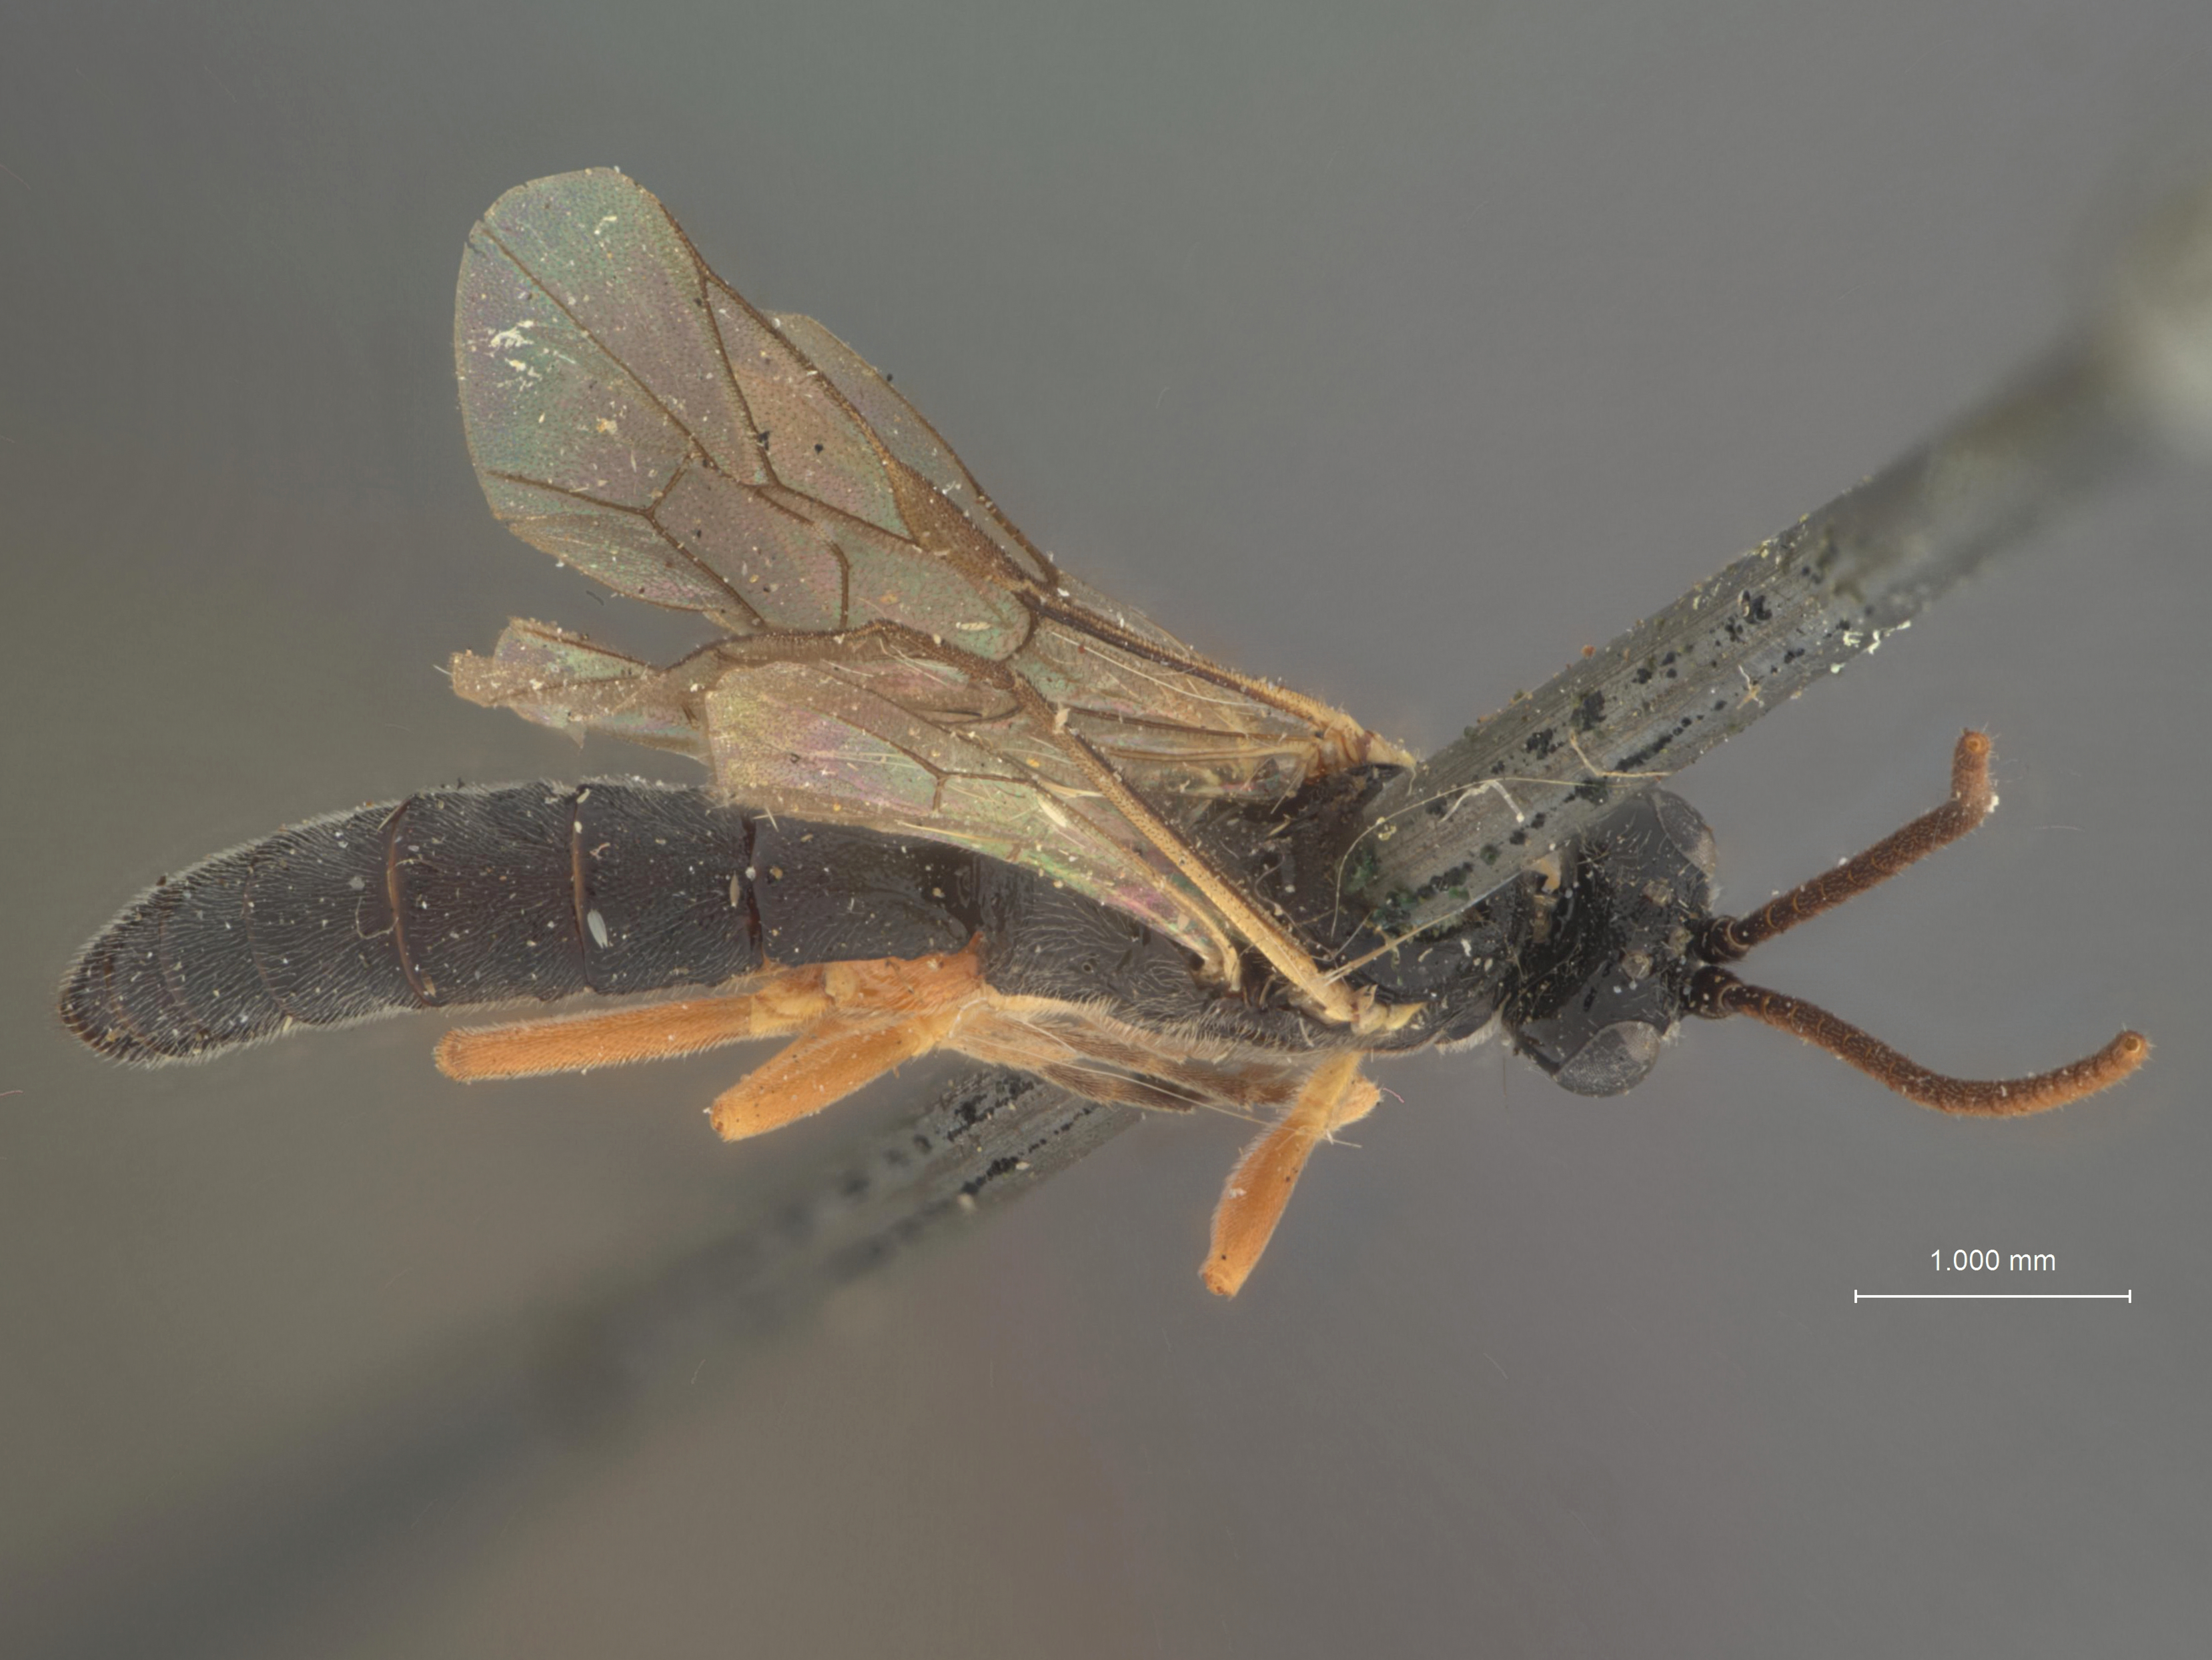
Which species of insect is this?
Glypta kincaidi
